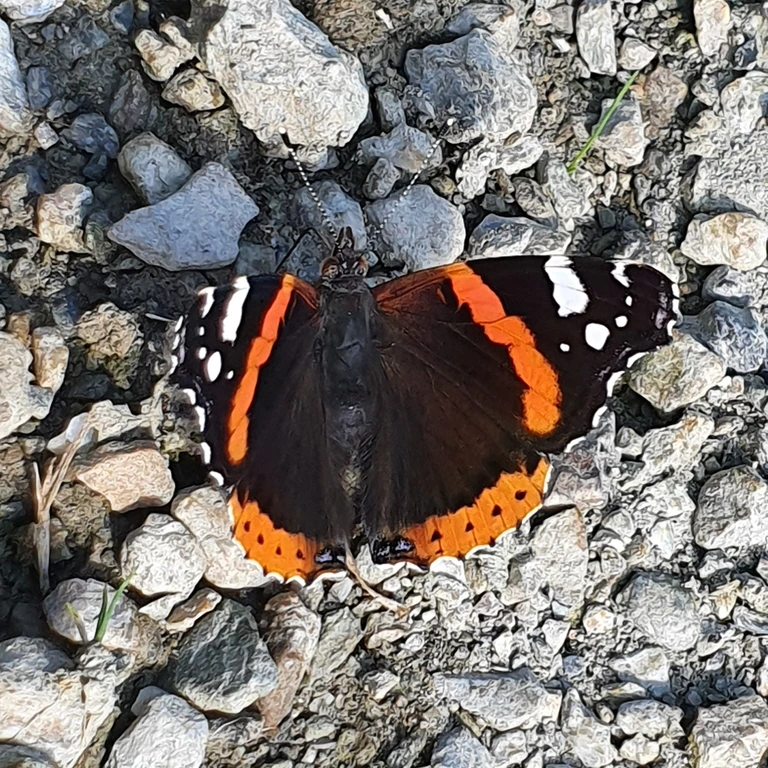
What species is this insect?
Vanessa atalanta
